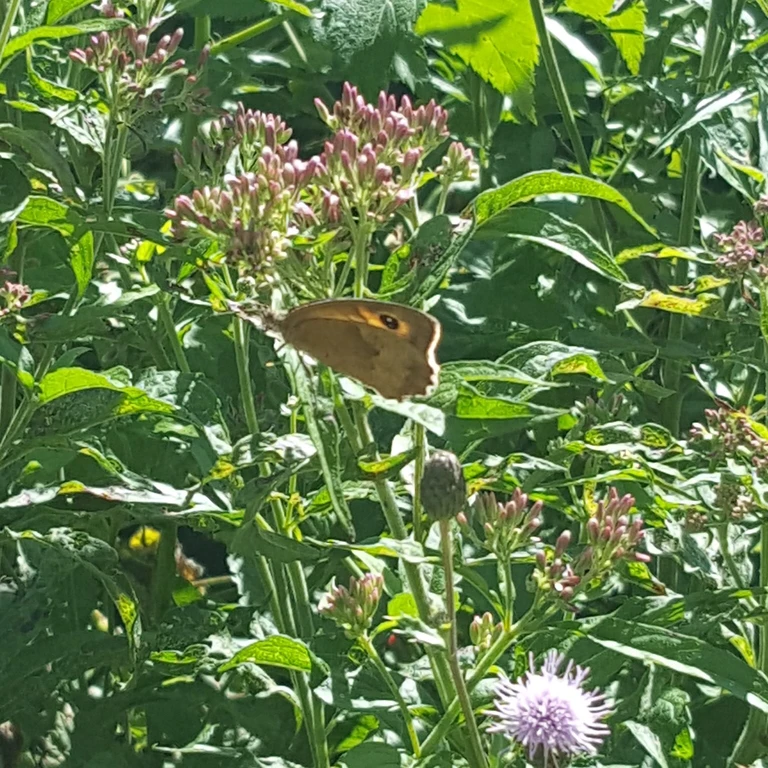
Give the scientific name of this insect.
Maniola jurtina
